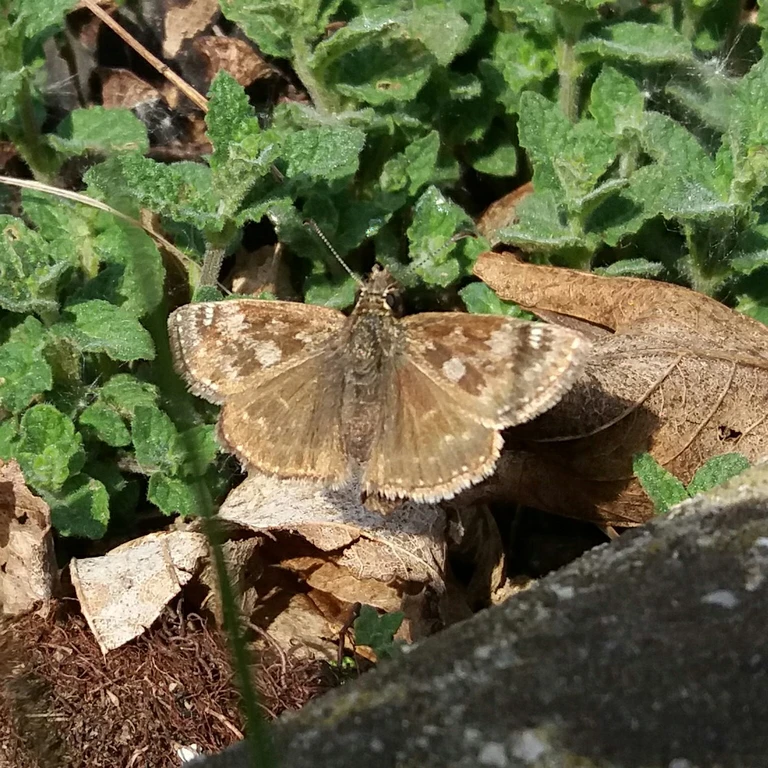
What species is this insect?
Erynnis tages
